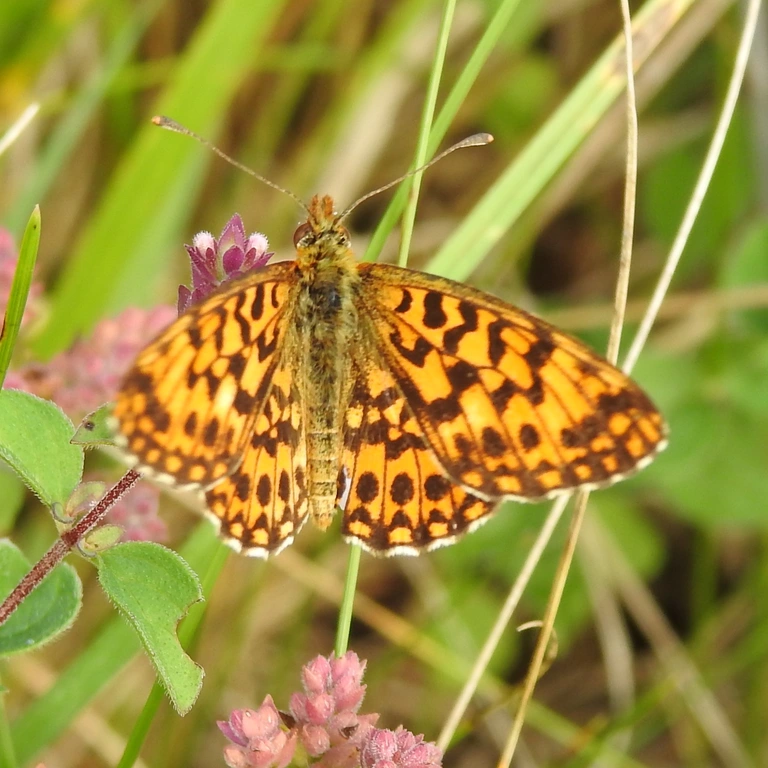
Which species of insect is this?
Boloria dia
